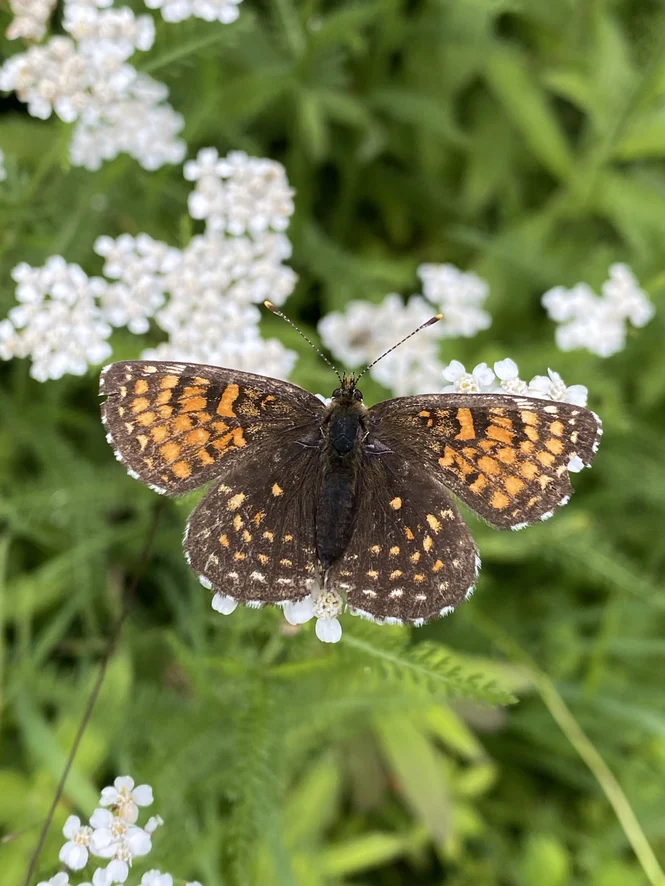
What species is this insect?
Melitaea diamina
